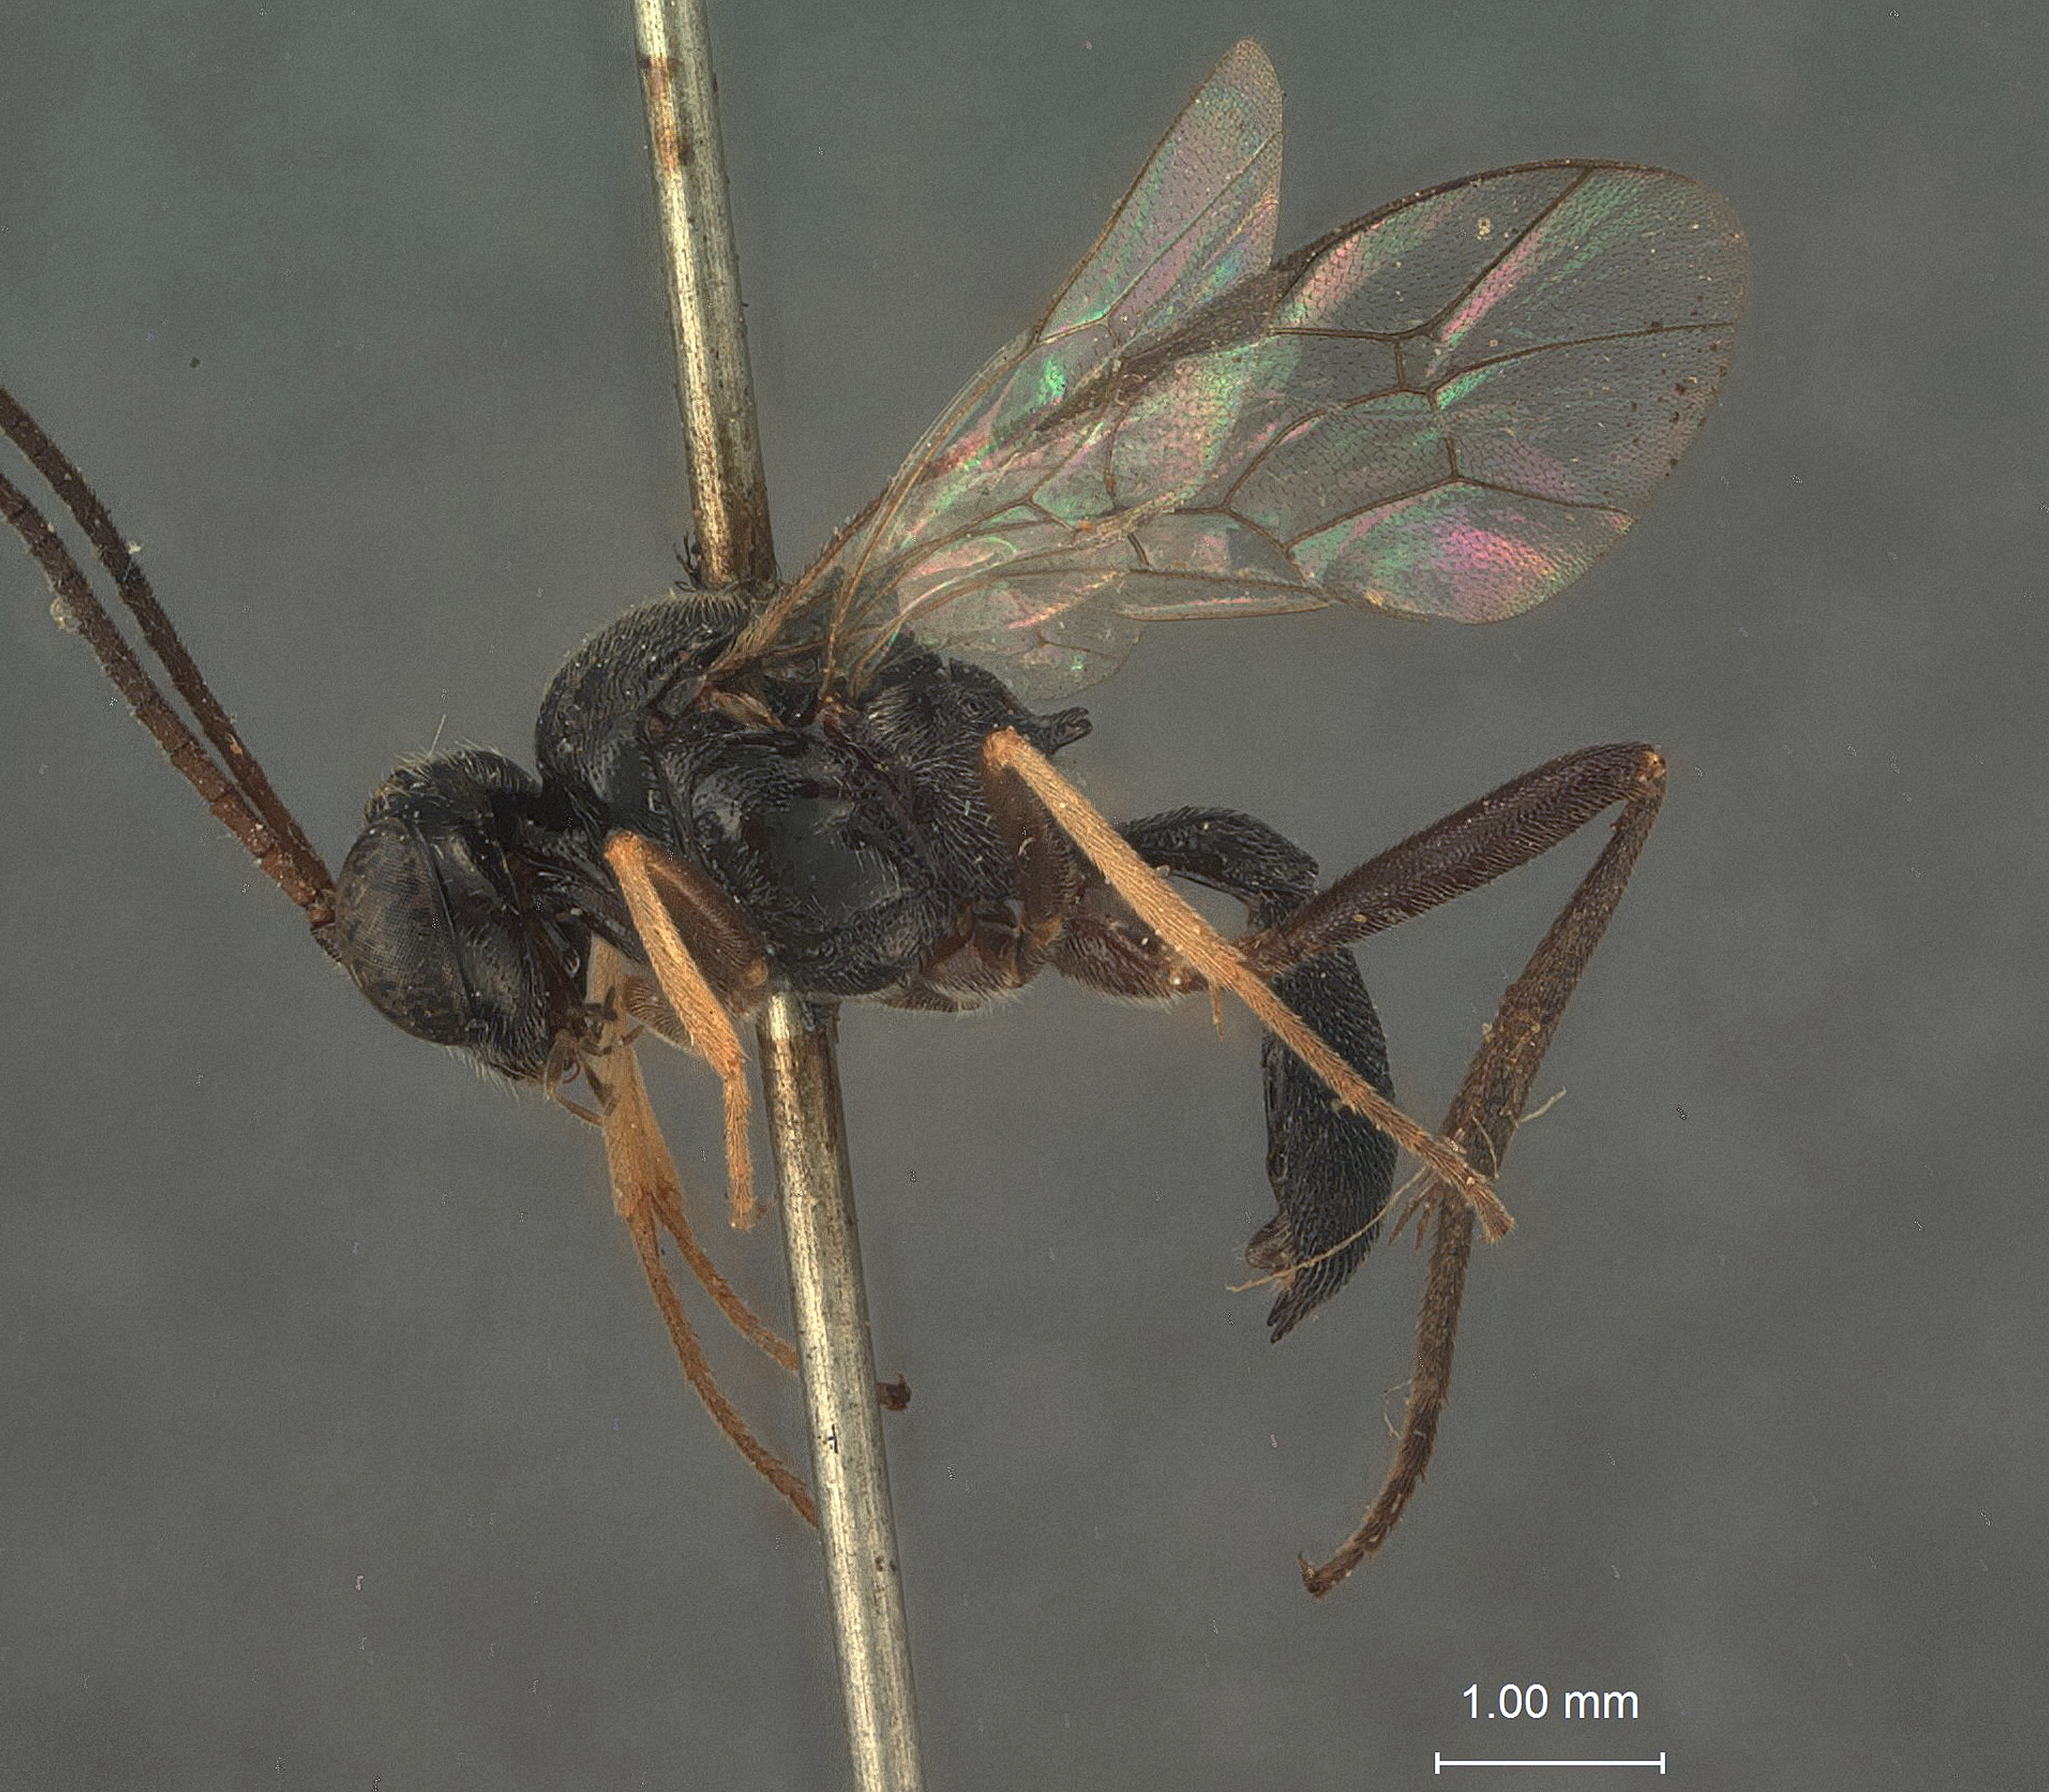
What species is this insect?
Rothneyia insularis
